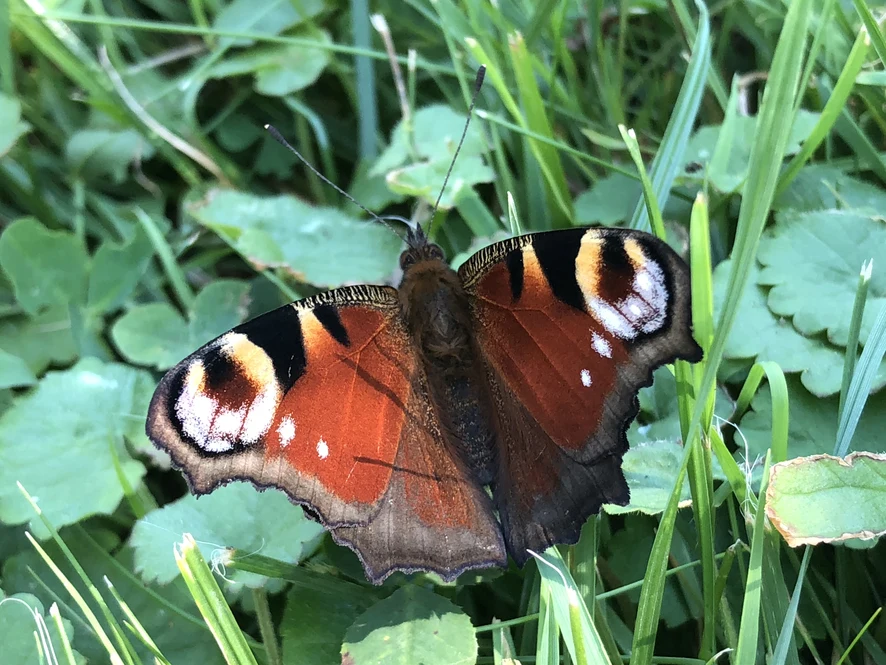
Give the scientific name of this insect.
Aglais io
